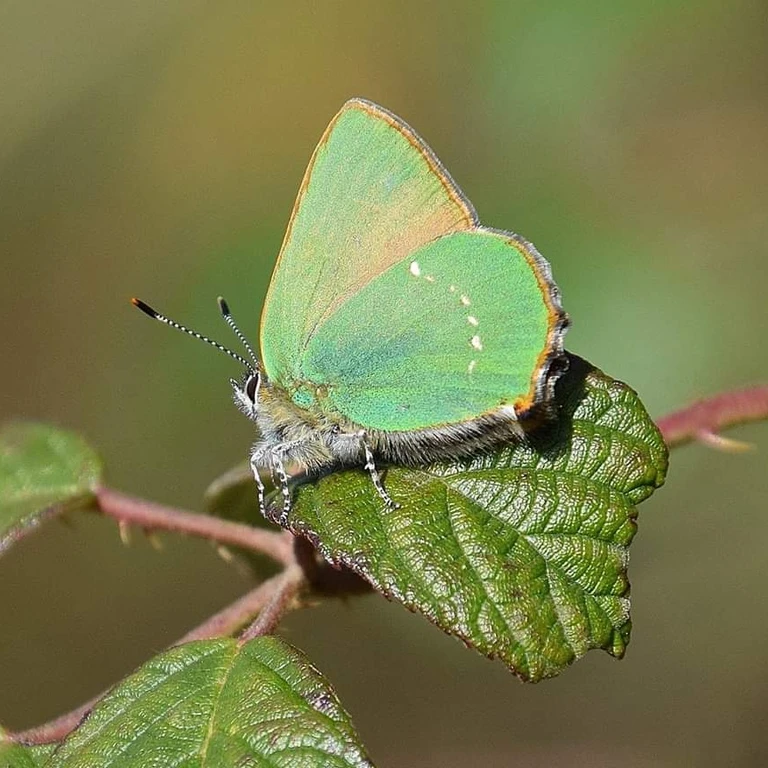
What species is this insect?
Callophrys rubi
